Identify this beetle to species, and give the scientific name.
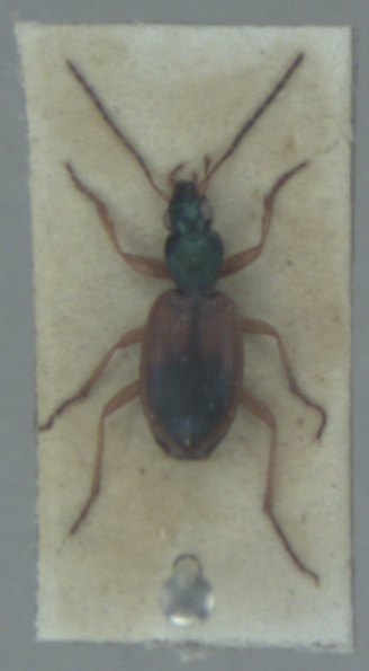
Anchomenus dorsalis
